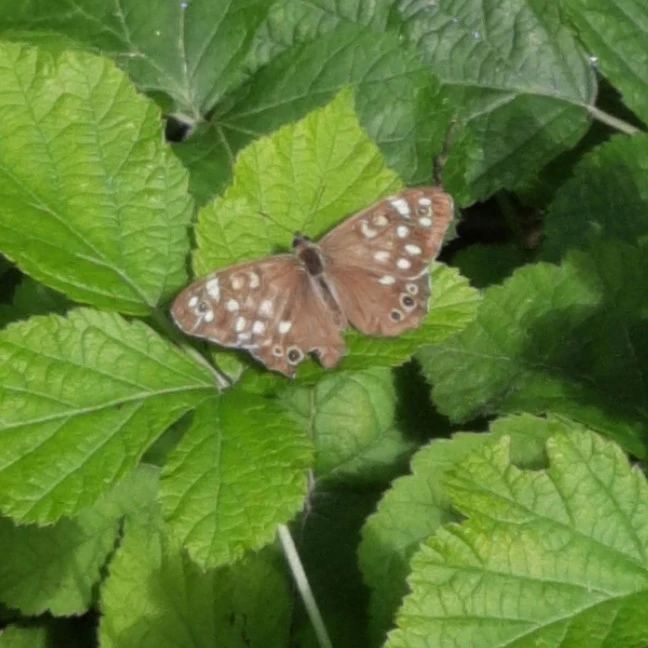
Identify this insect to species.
Pararge aegeria
